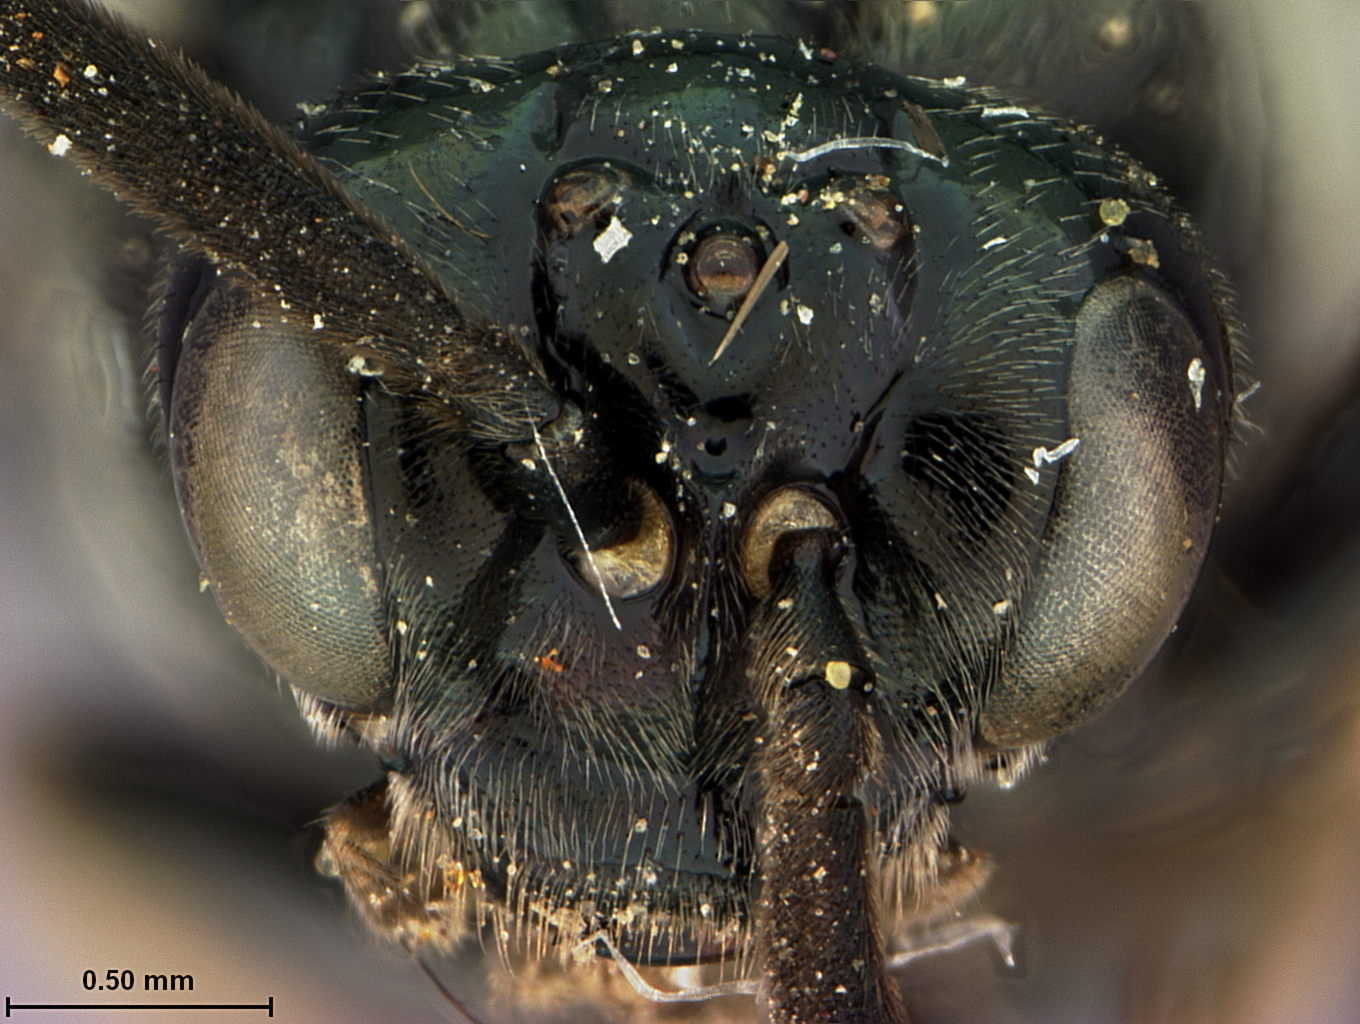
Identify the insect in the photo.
Zynzus menkei
